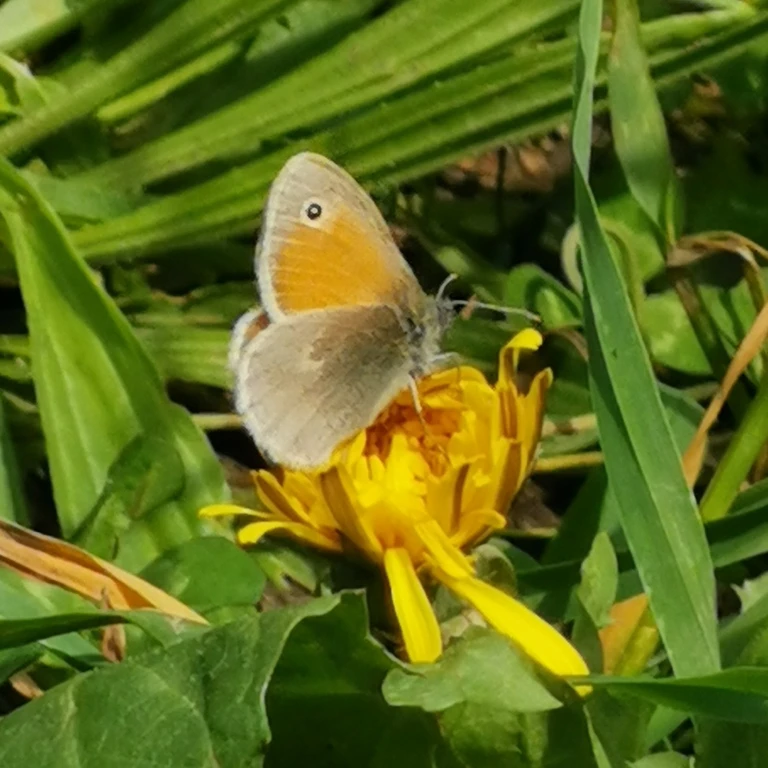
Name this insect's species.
Coenonympha pamphilus
